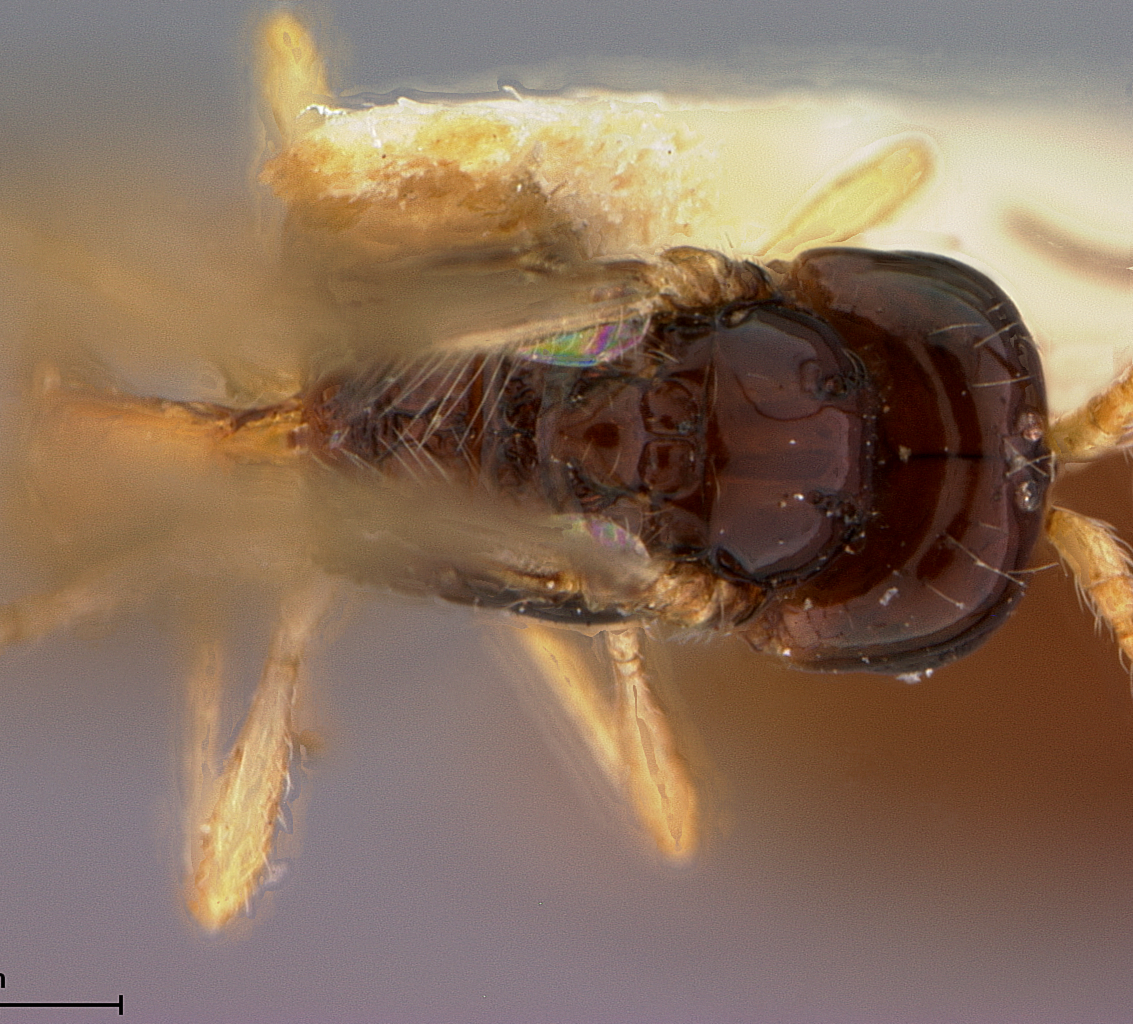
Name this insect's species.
Aspilota fasciatae
